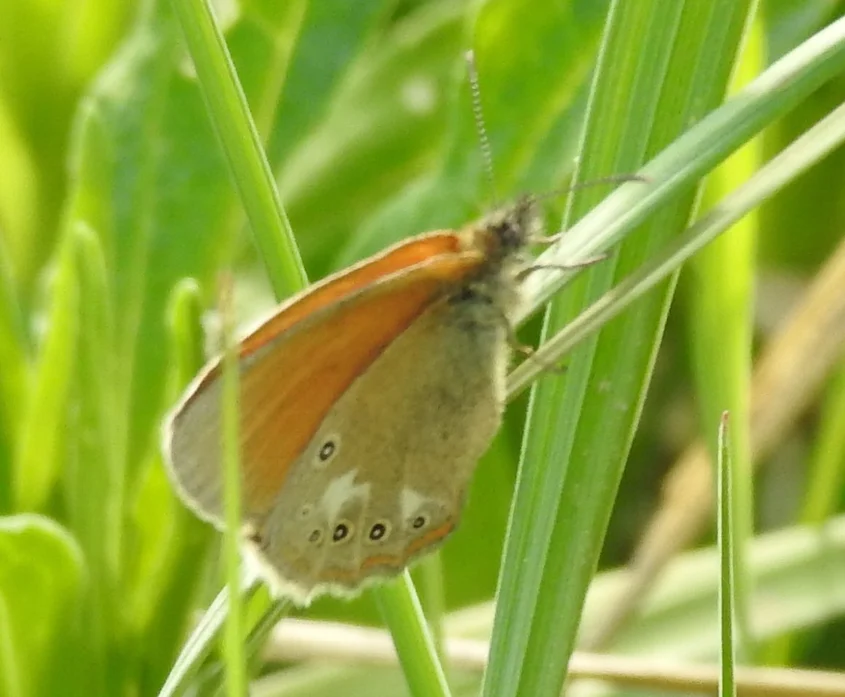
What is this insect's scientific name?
Coenonympha glycerion (also Coenonympha iphis)
